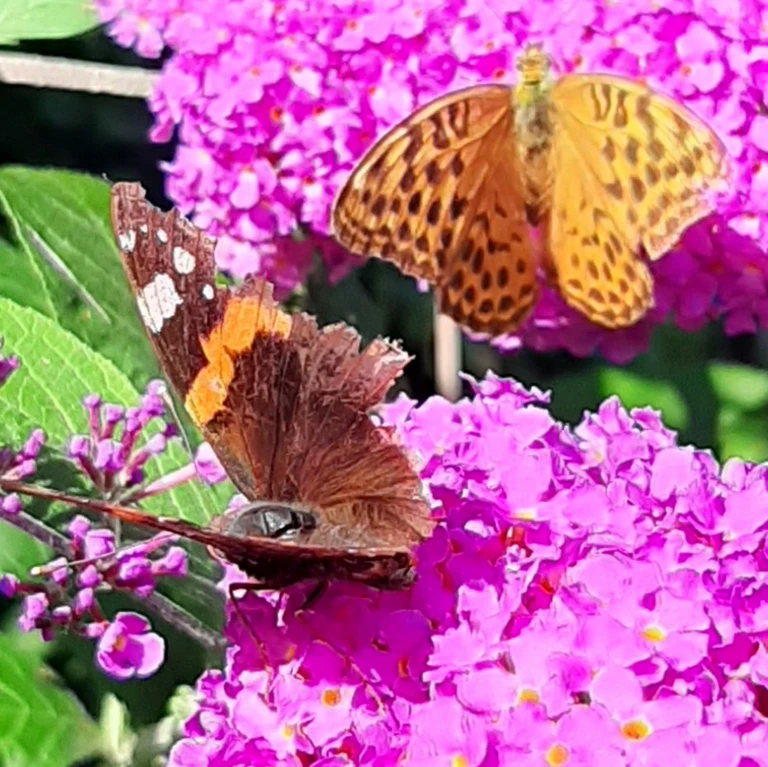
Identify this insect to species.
Argynnis paphia
